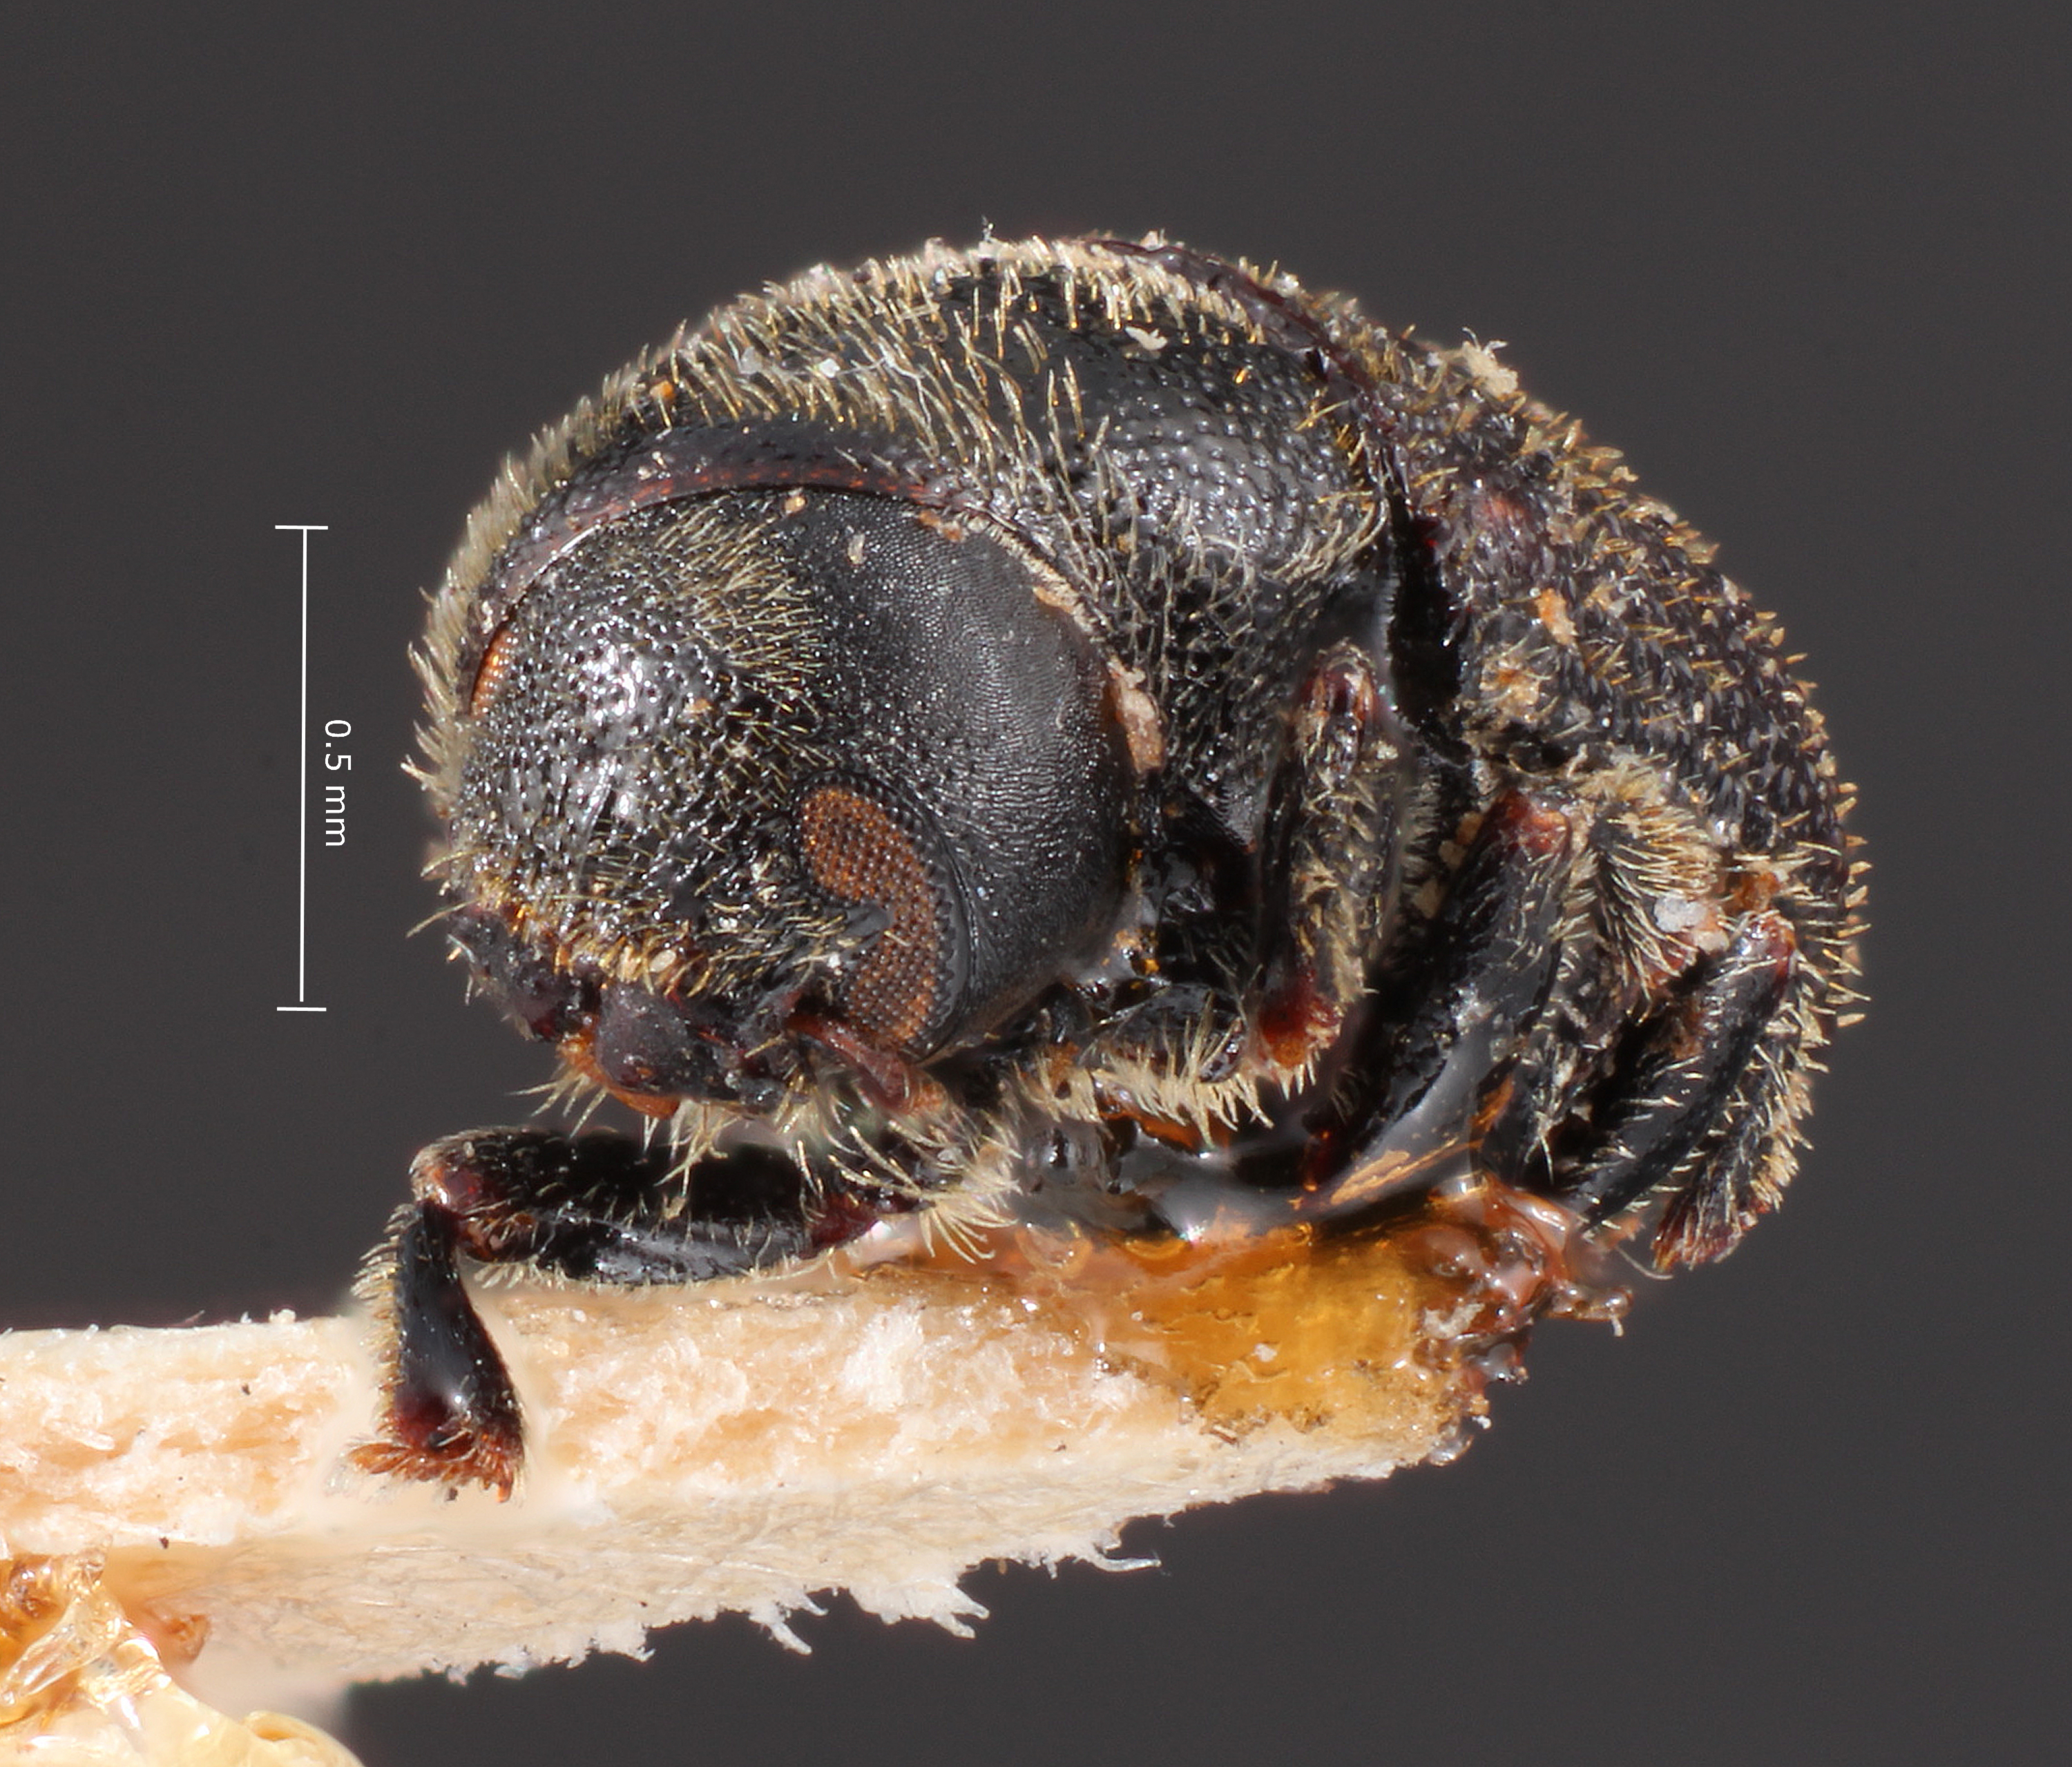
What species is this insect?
Phloeosinus tacubayae
